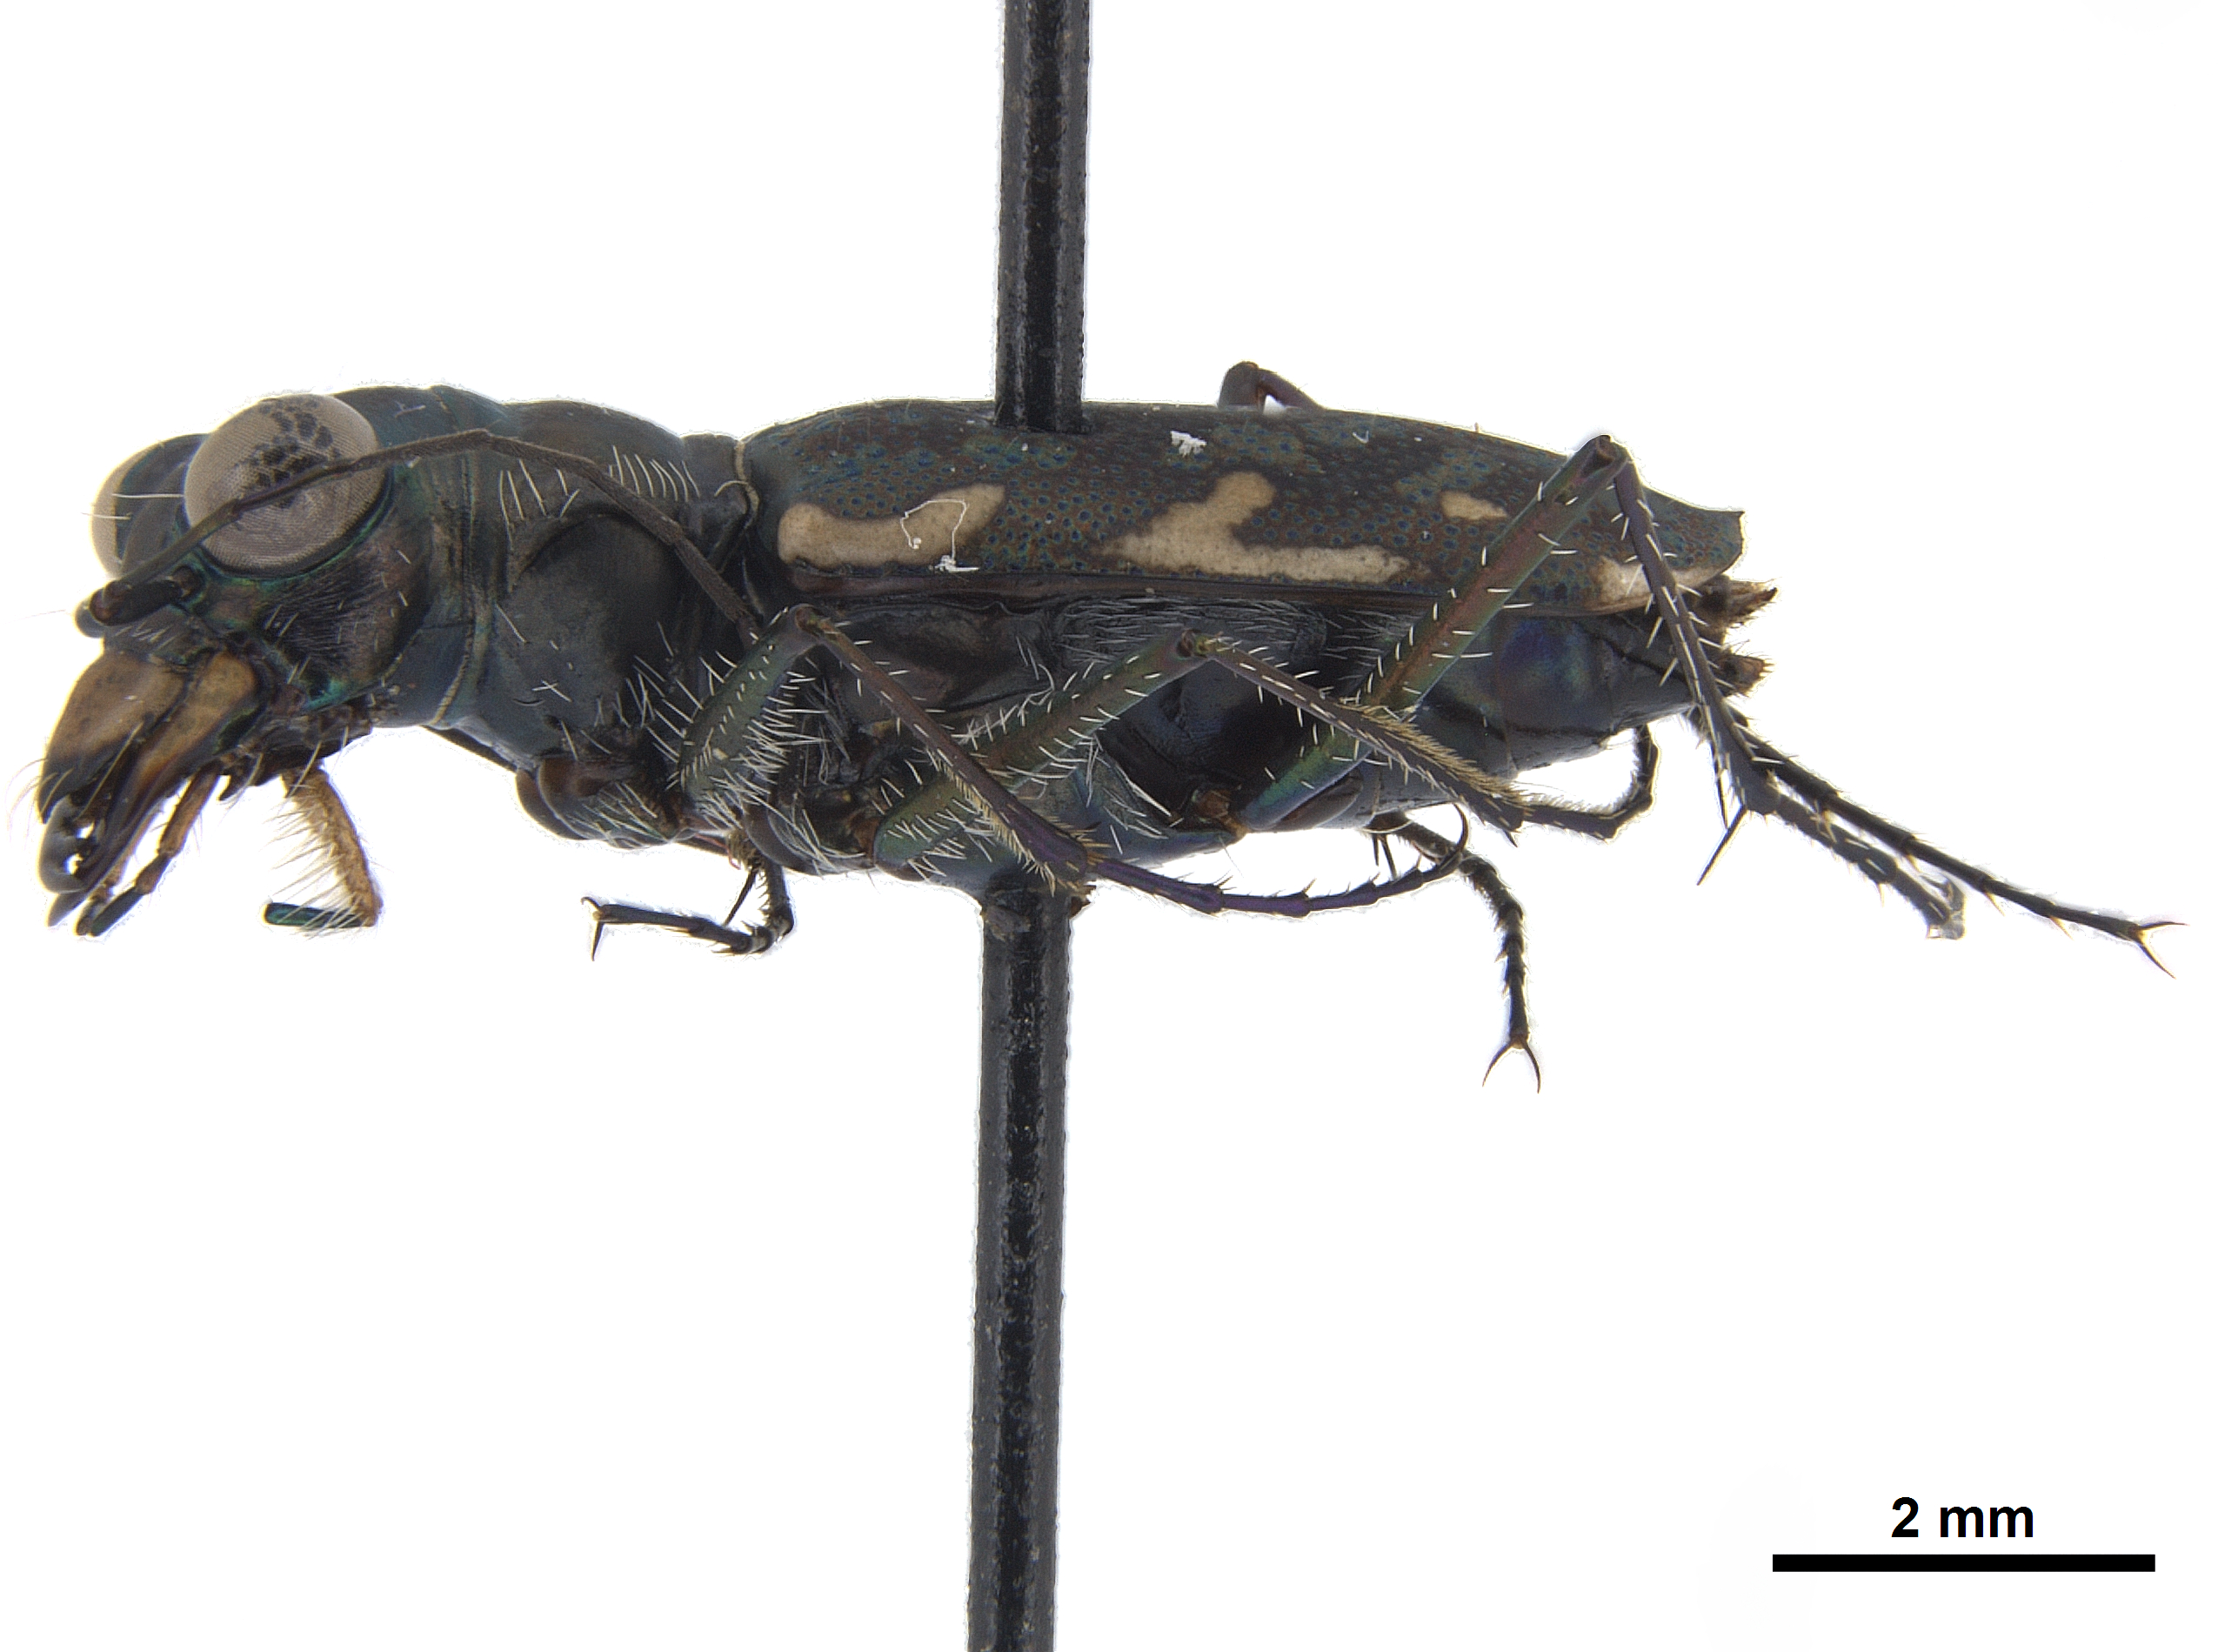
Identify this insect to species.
Polyrhanis boisduvali
